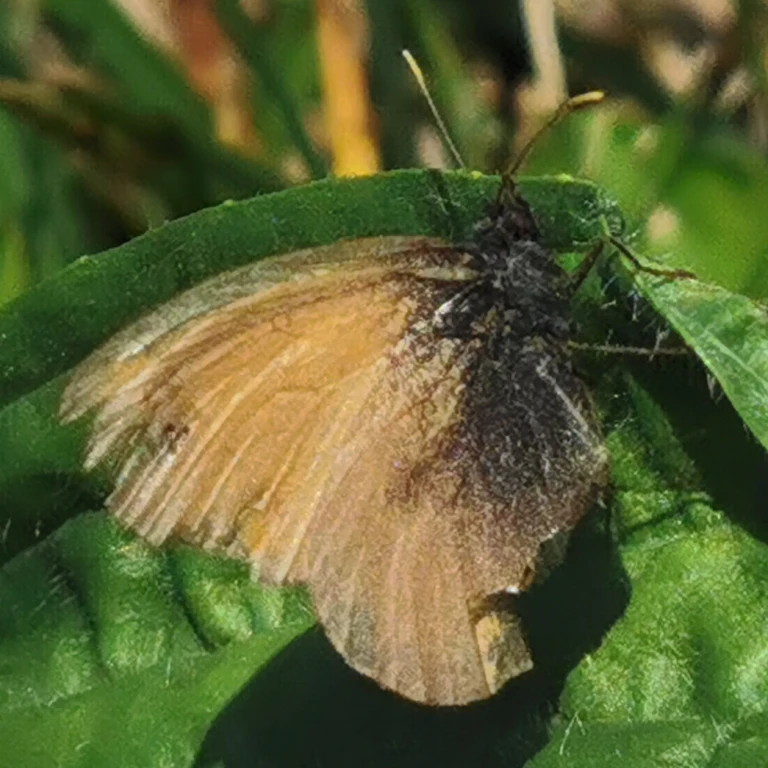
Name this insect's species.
Coenonympha pamphilus
